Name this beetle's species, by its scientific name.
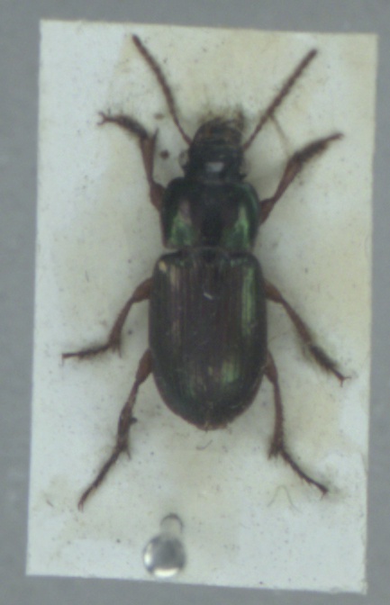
Harpalus affinis
